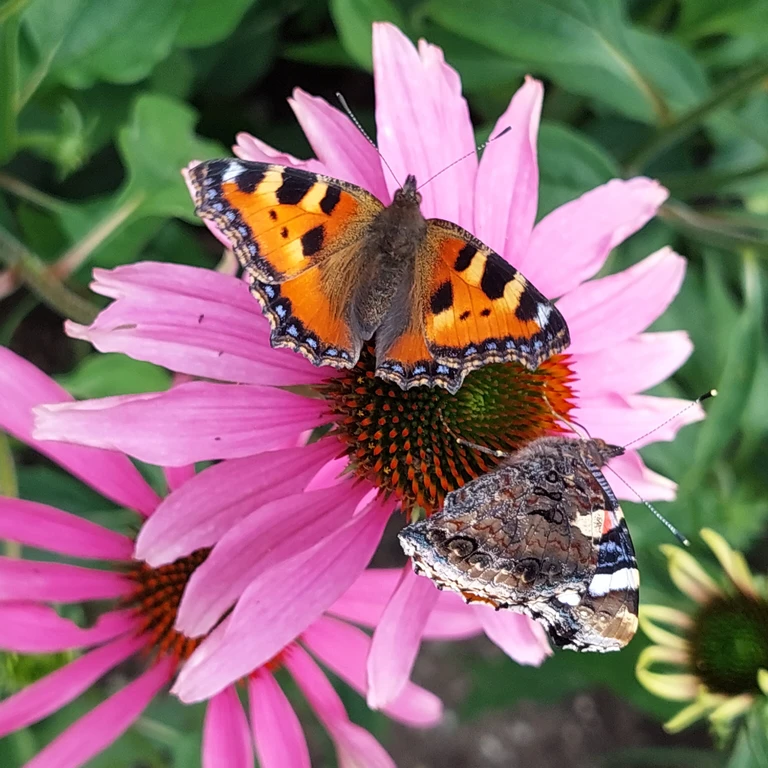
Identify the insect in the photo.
Aglais urticae
